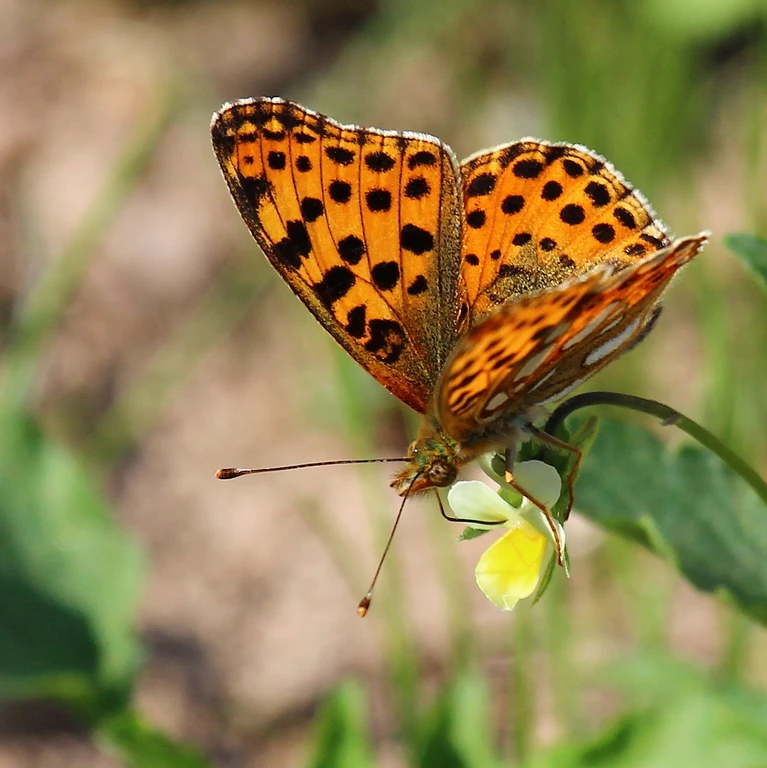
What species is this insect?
Issoria lathonia
